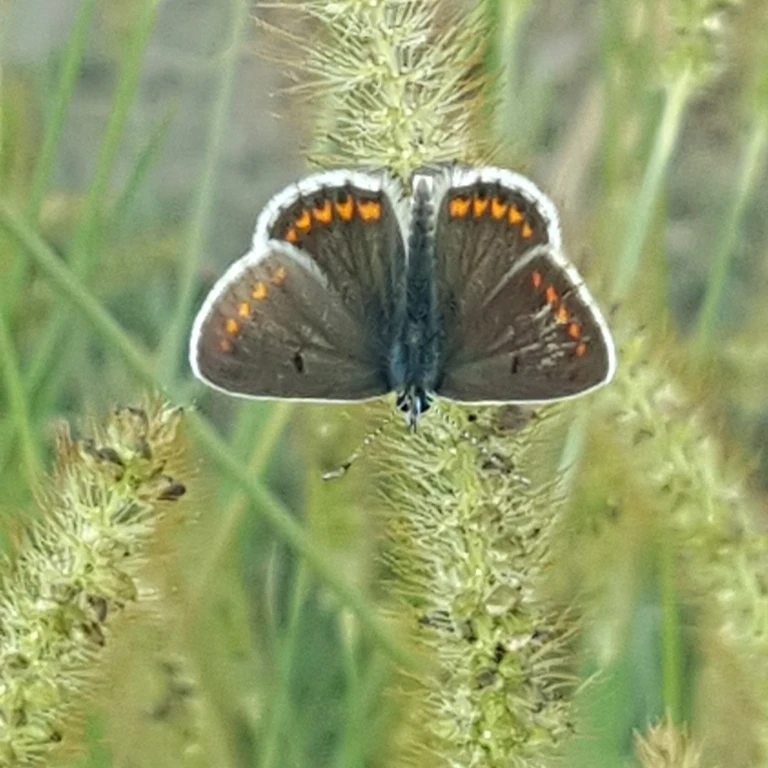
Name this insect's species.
Aricia agestis/artaxerxes
